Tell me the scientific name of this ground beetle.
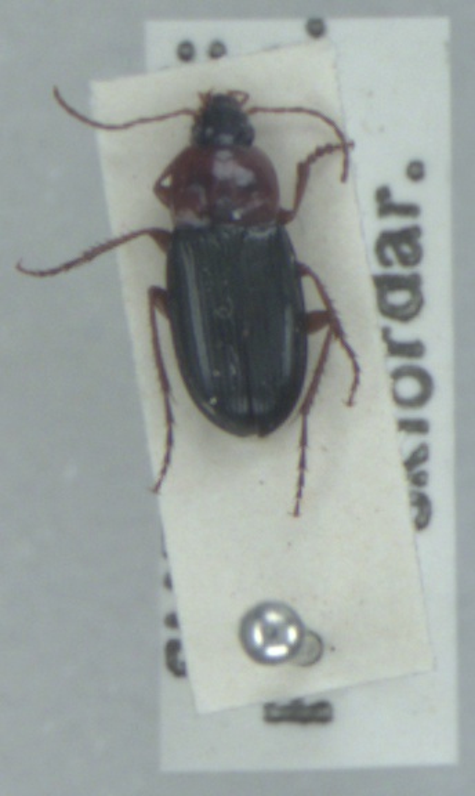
Calathus melanocephalus
